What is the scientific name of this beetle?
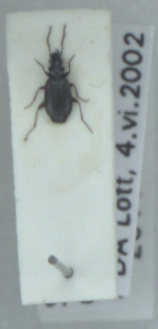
Syntomus obscuroguttatus
